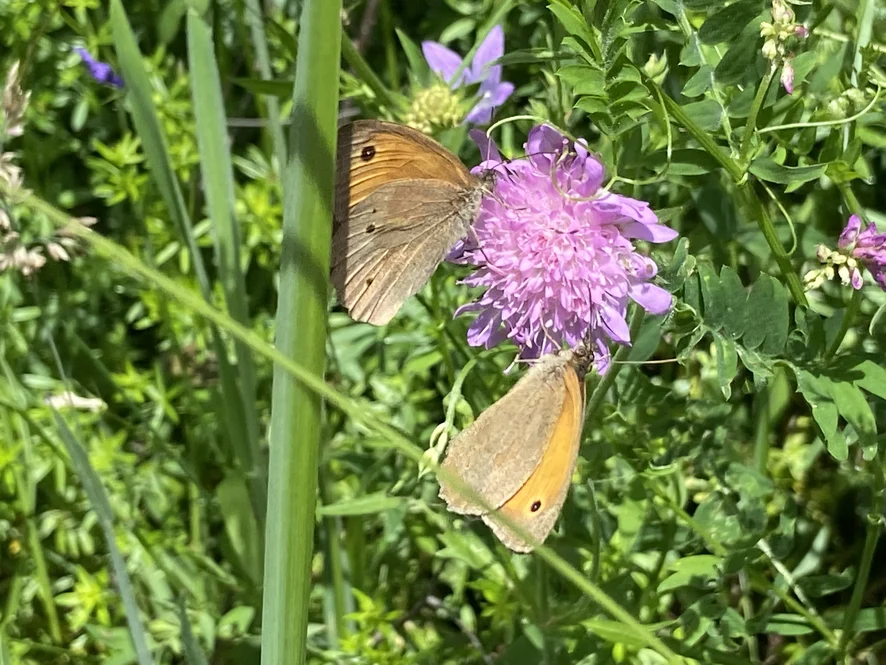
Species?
Maniola jurtina
